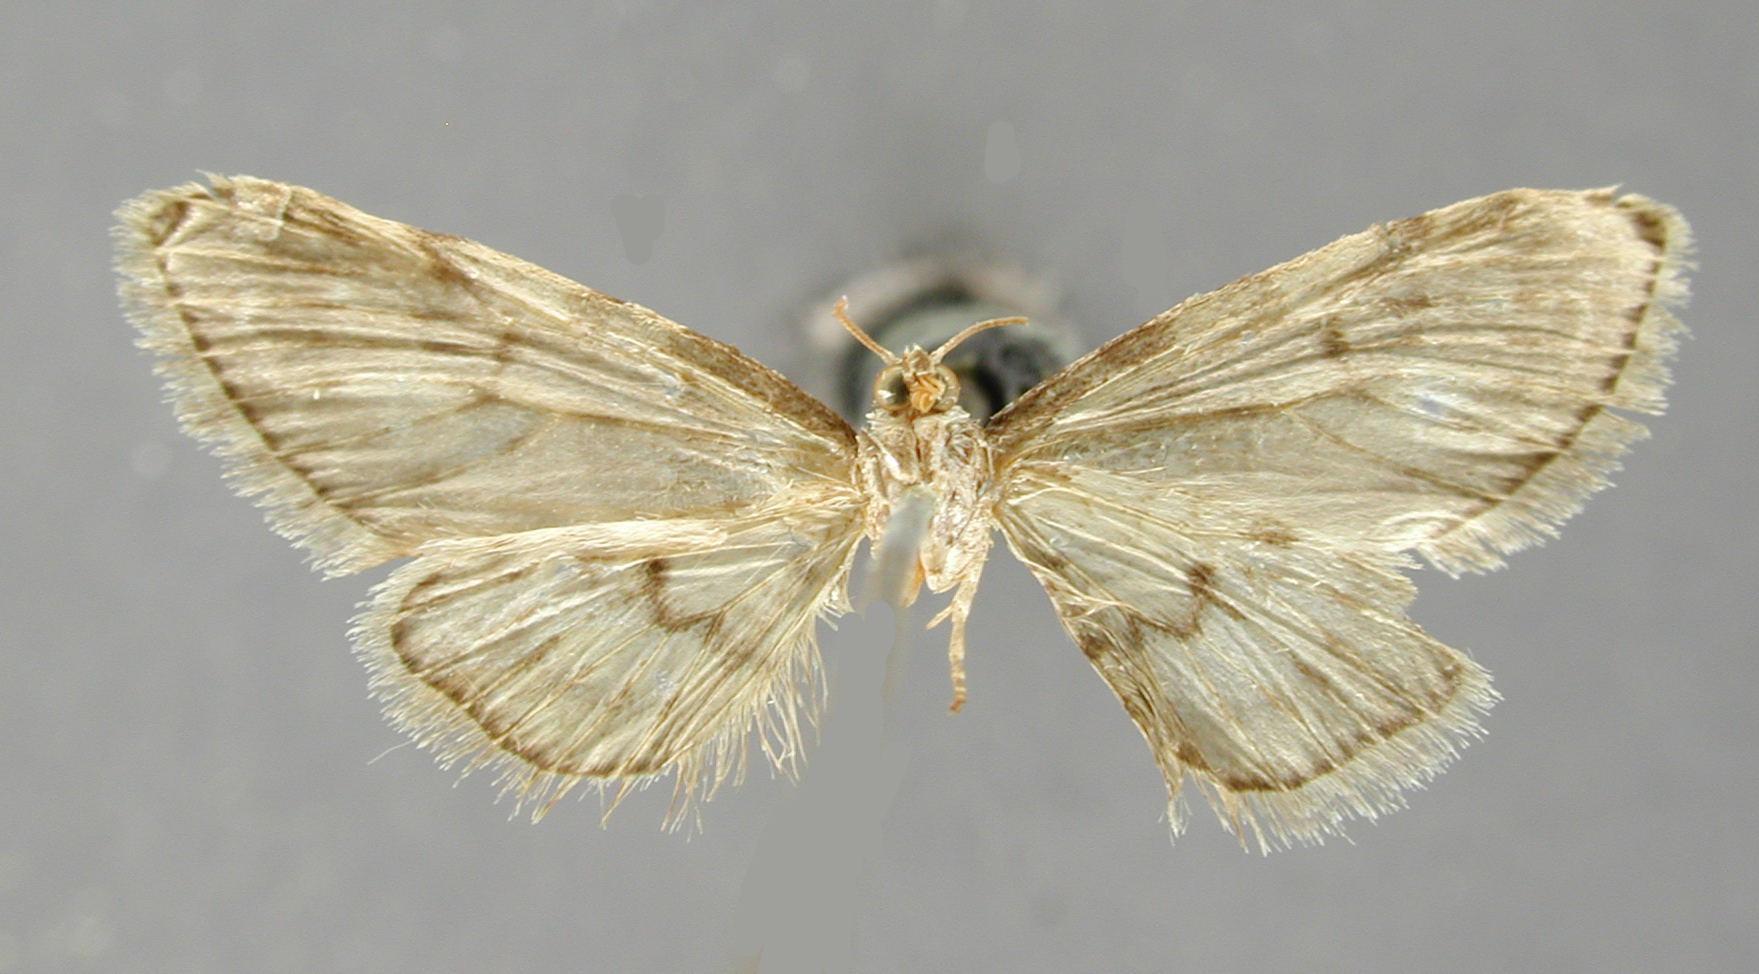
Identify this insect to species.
Eupithecia montana
